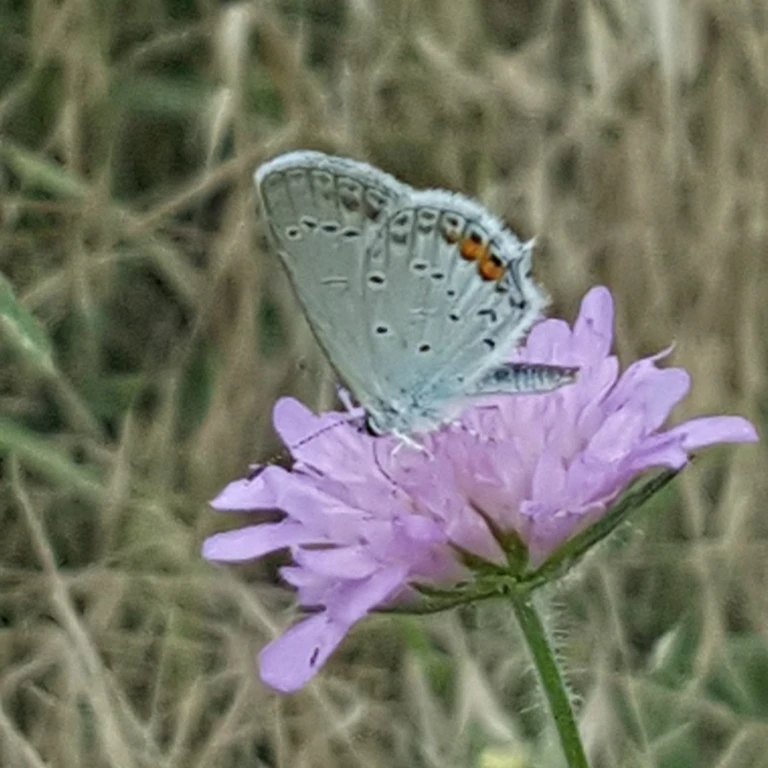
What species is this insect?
Cupido argiades (also Elkalyce argiades)
